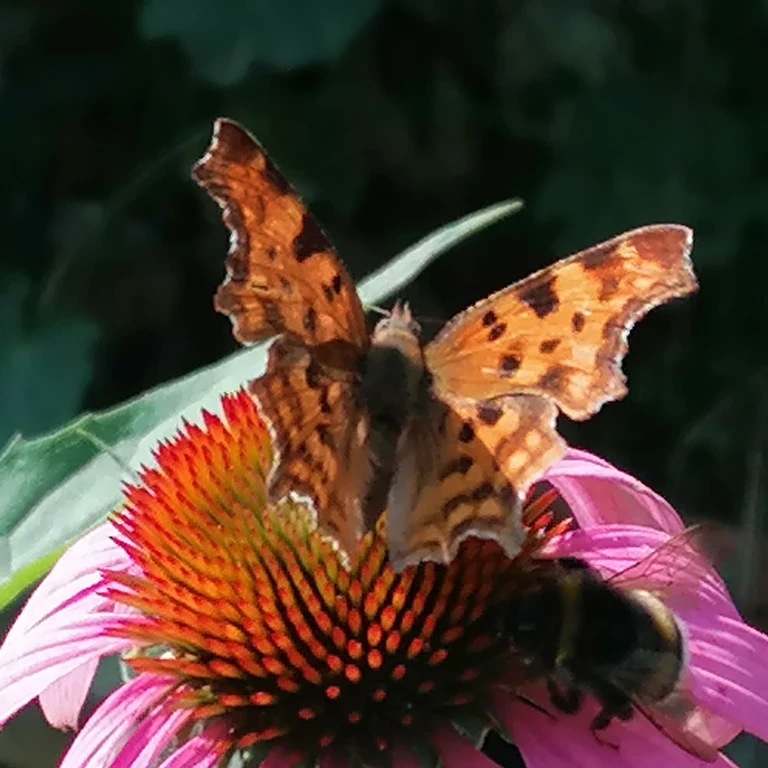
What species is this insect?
Polygonia c-album
